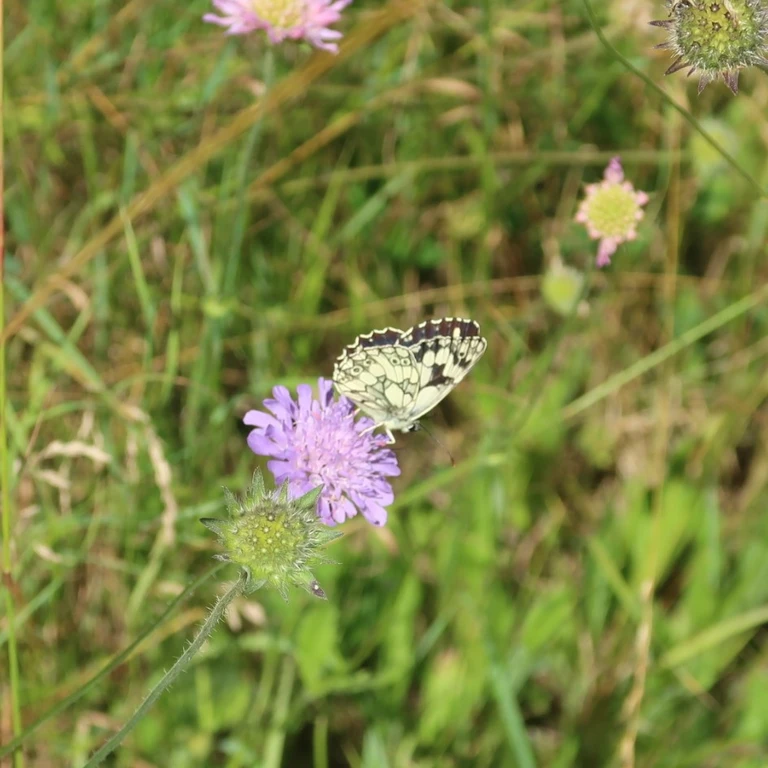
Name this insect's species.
Melanargia galathea
